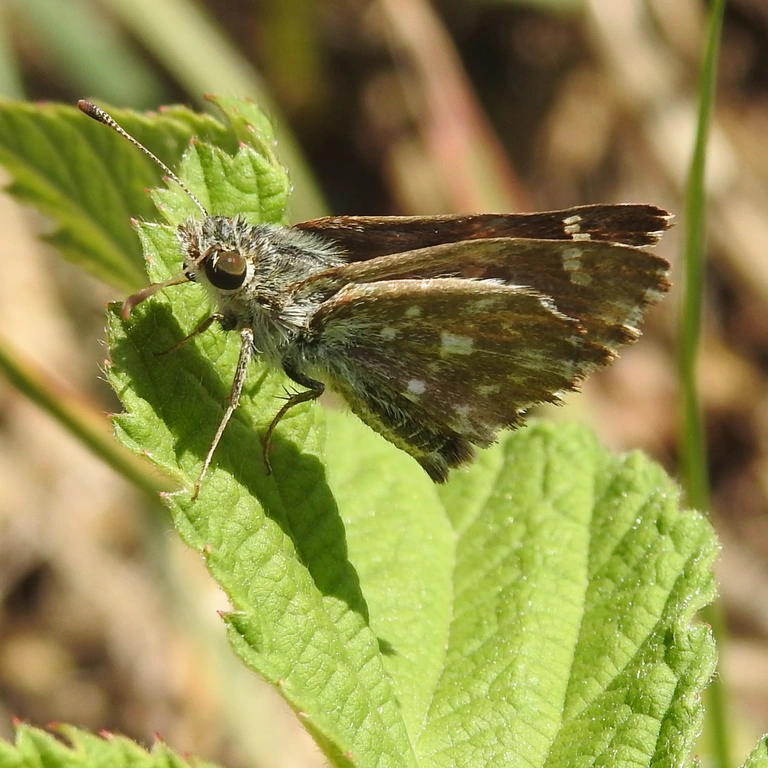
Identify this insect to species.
Carcharodus alceae
